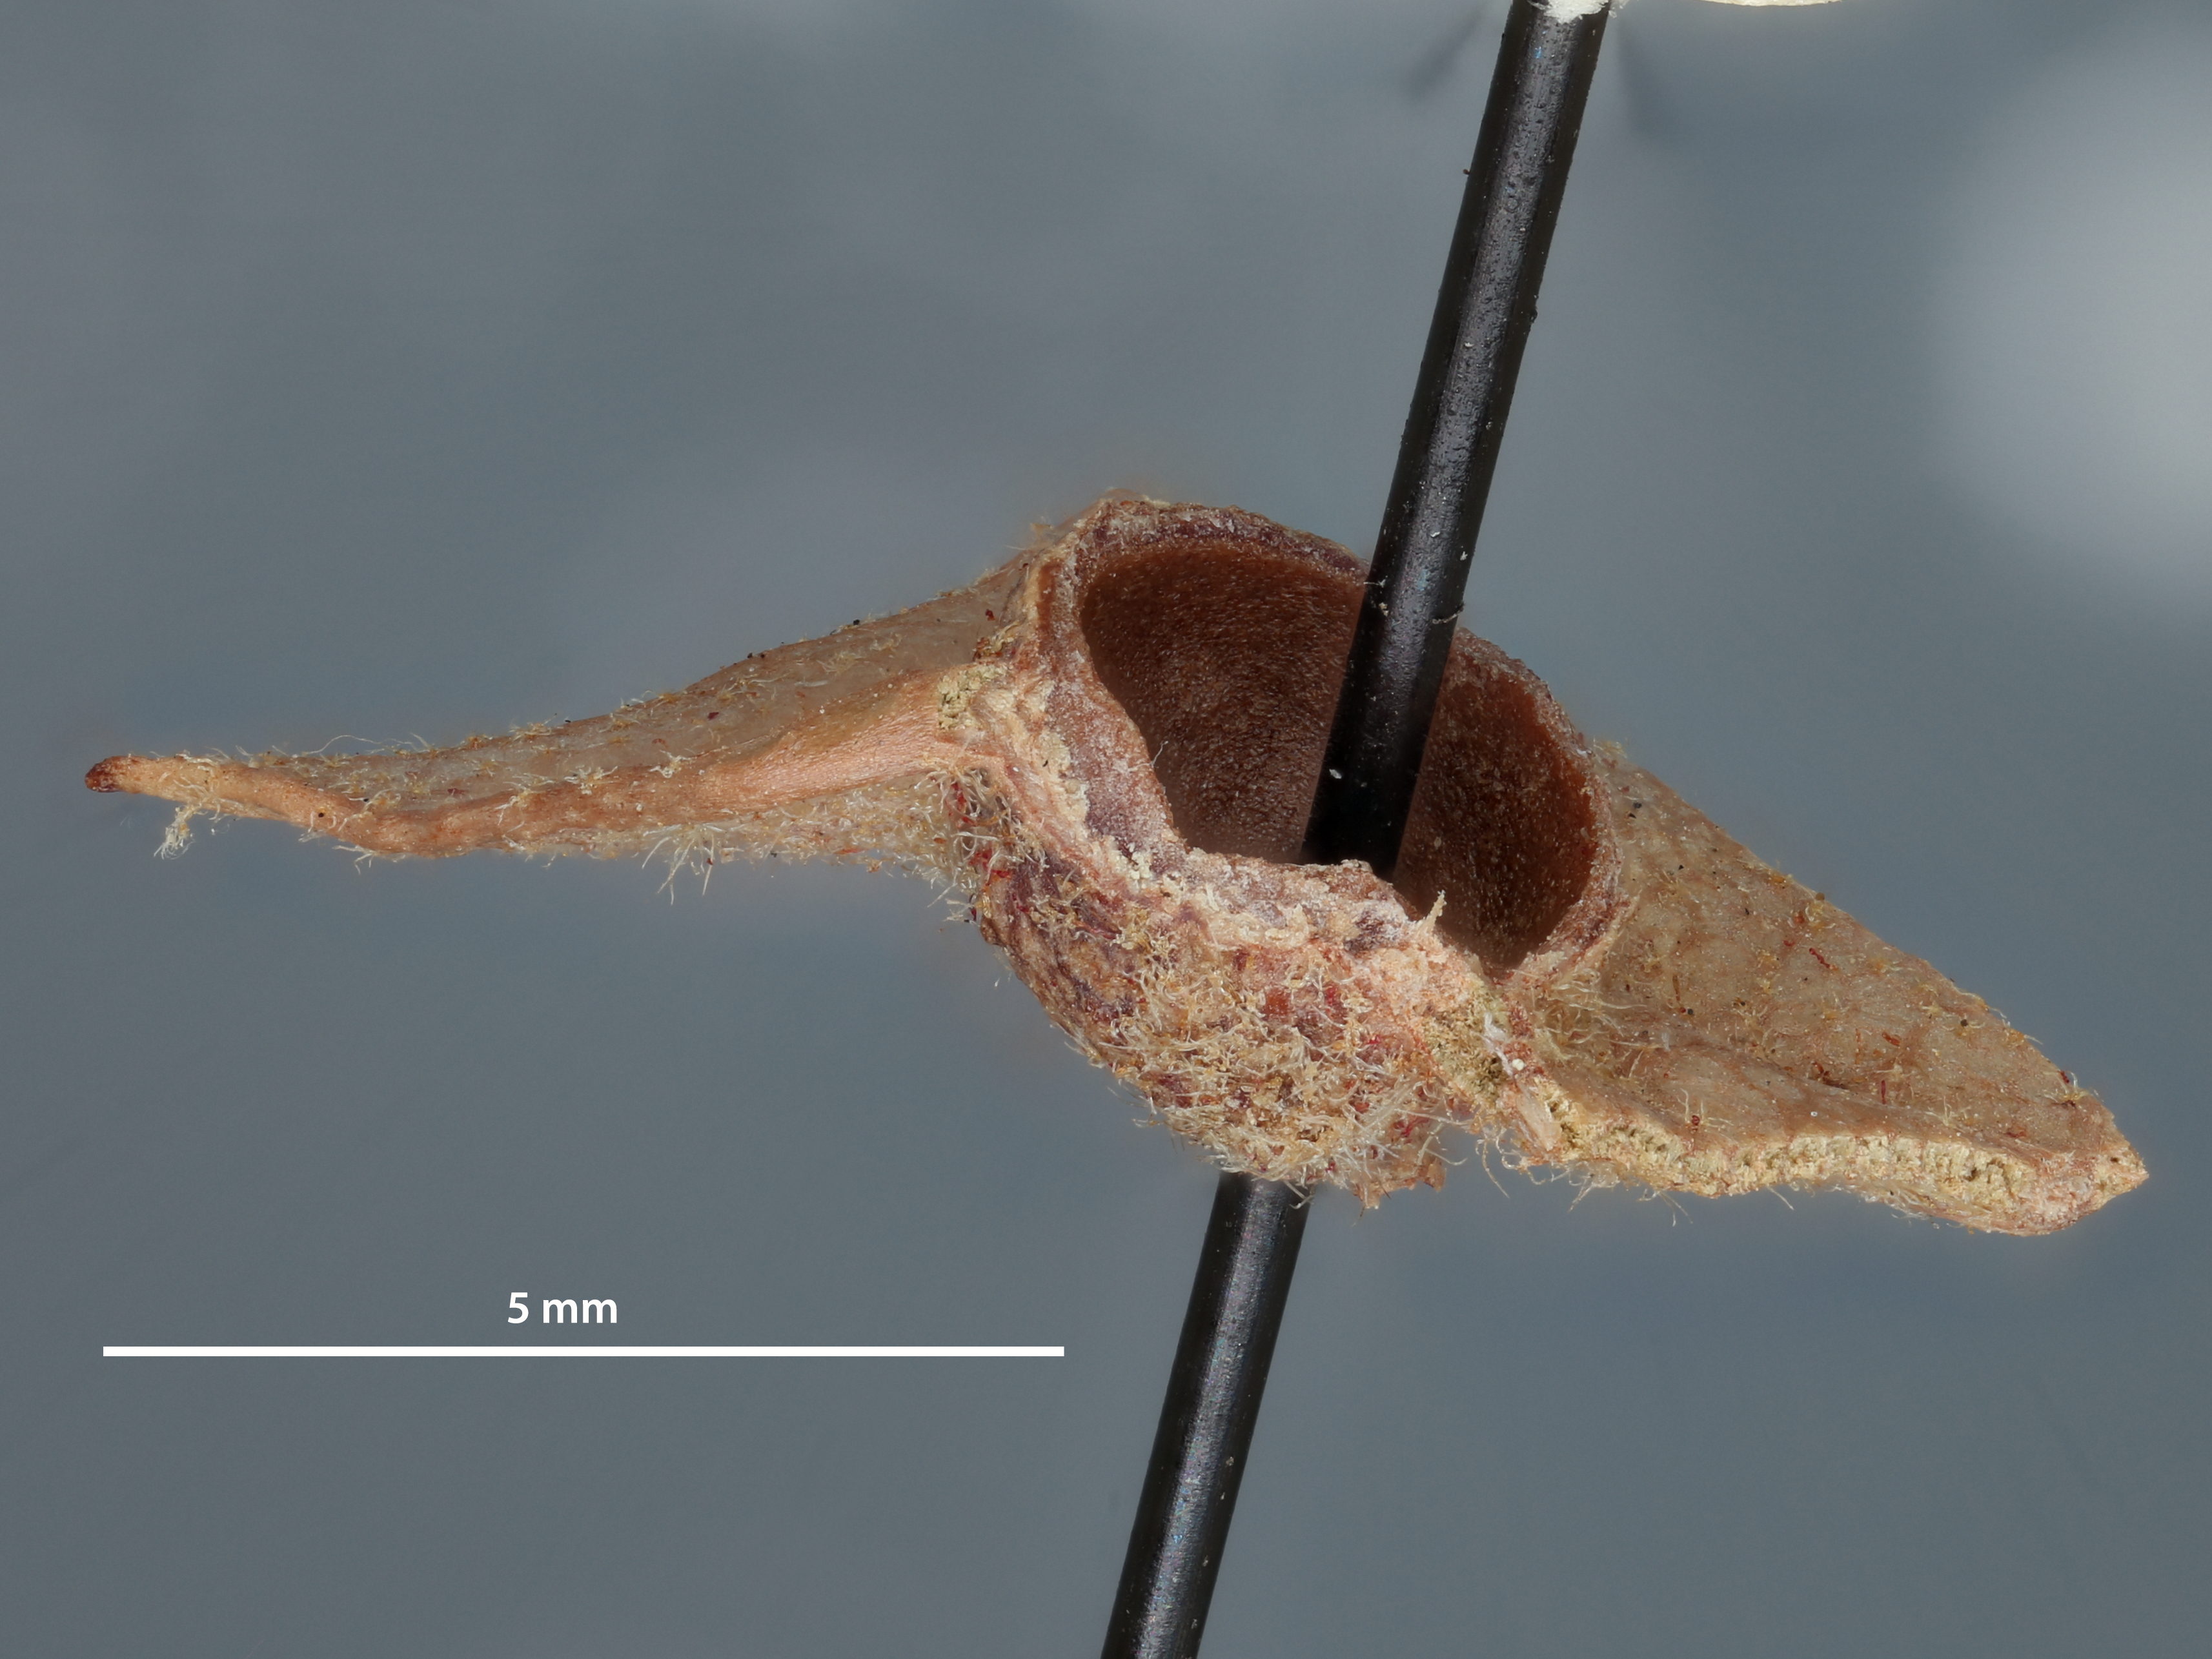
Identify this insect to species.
Andricus pilularis
